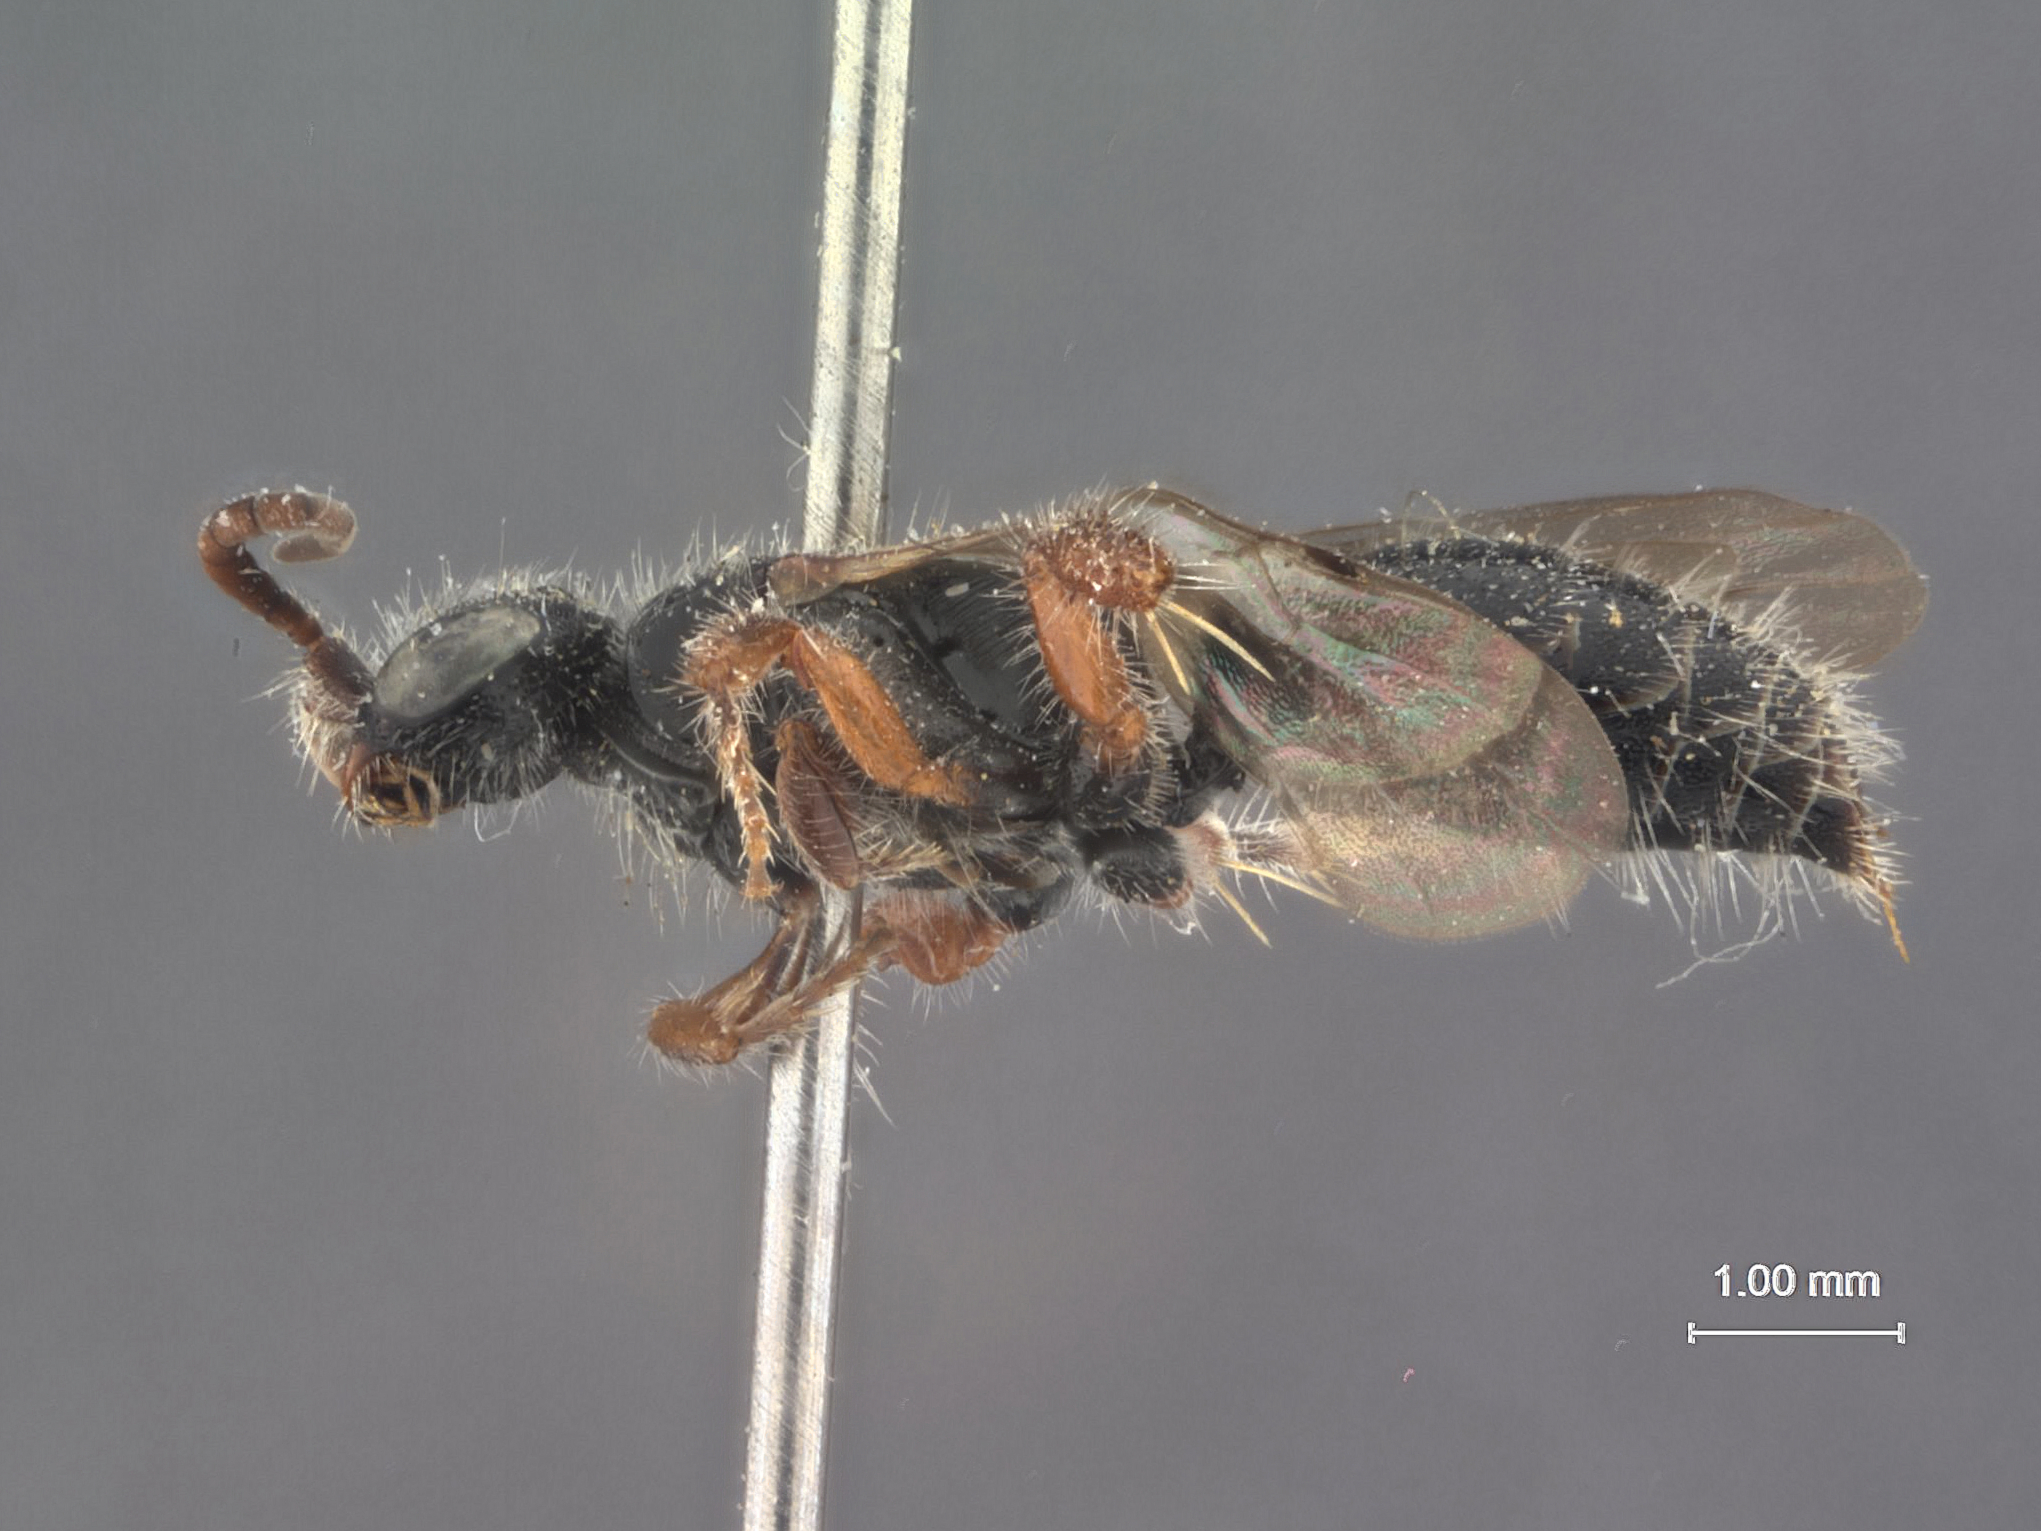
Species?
Tiphia wirthi
